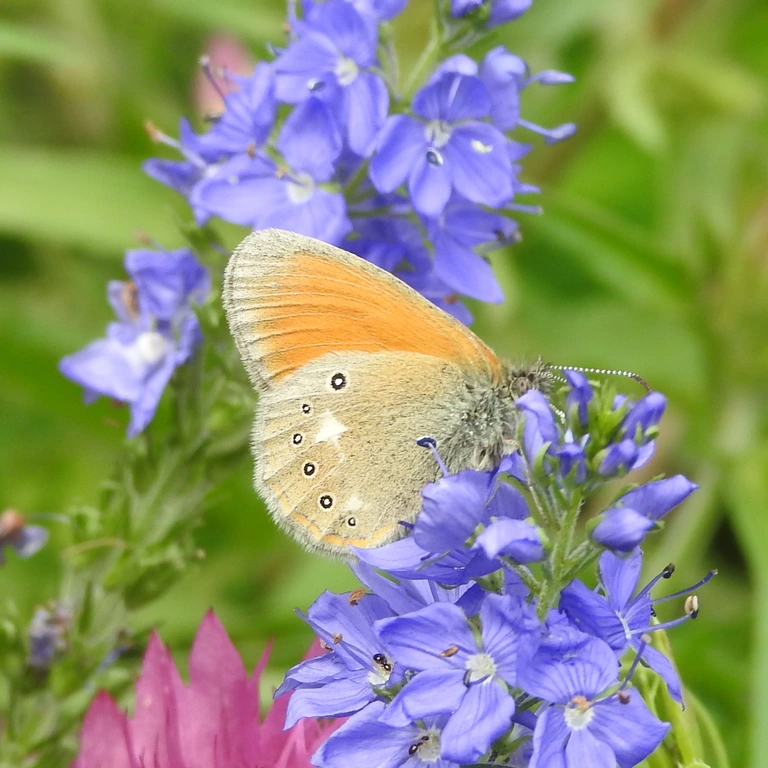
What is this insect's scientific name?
Coenonympha glycerion (also Coenonympha iphis)
